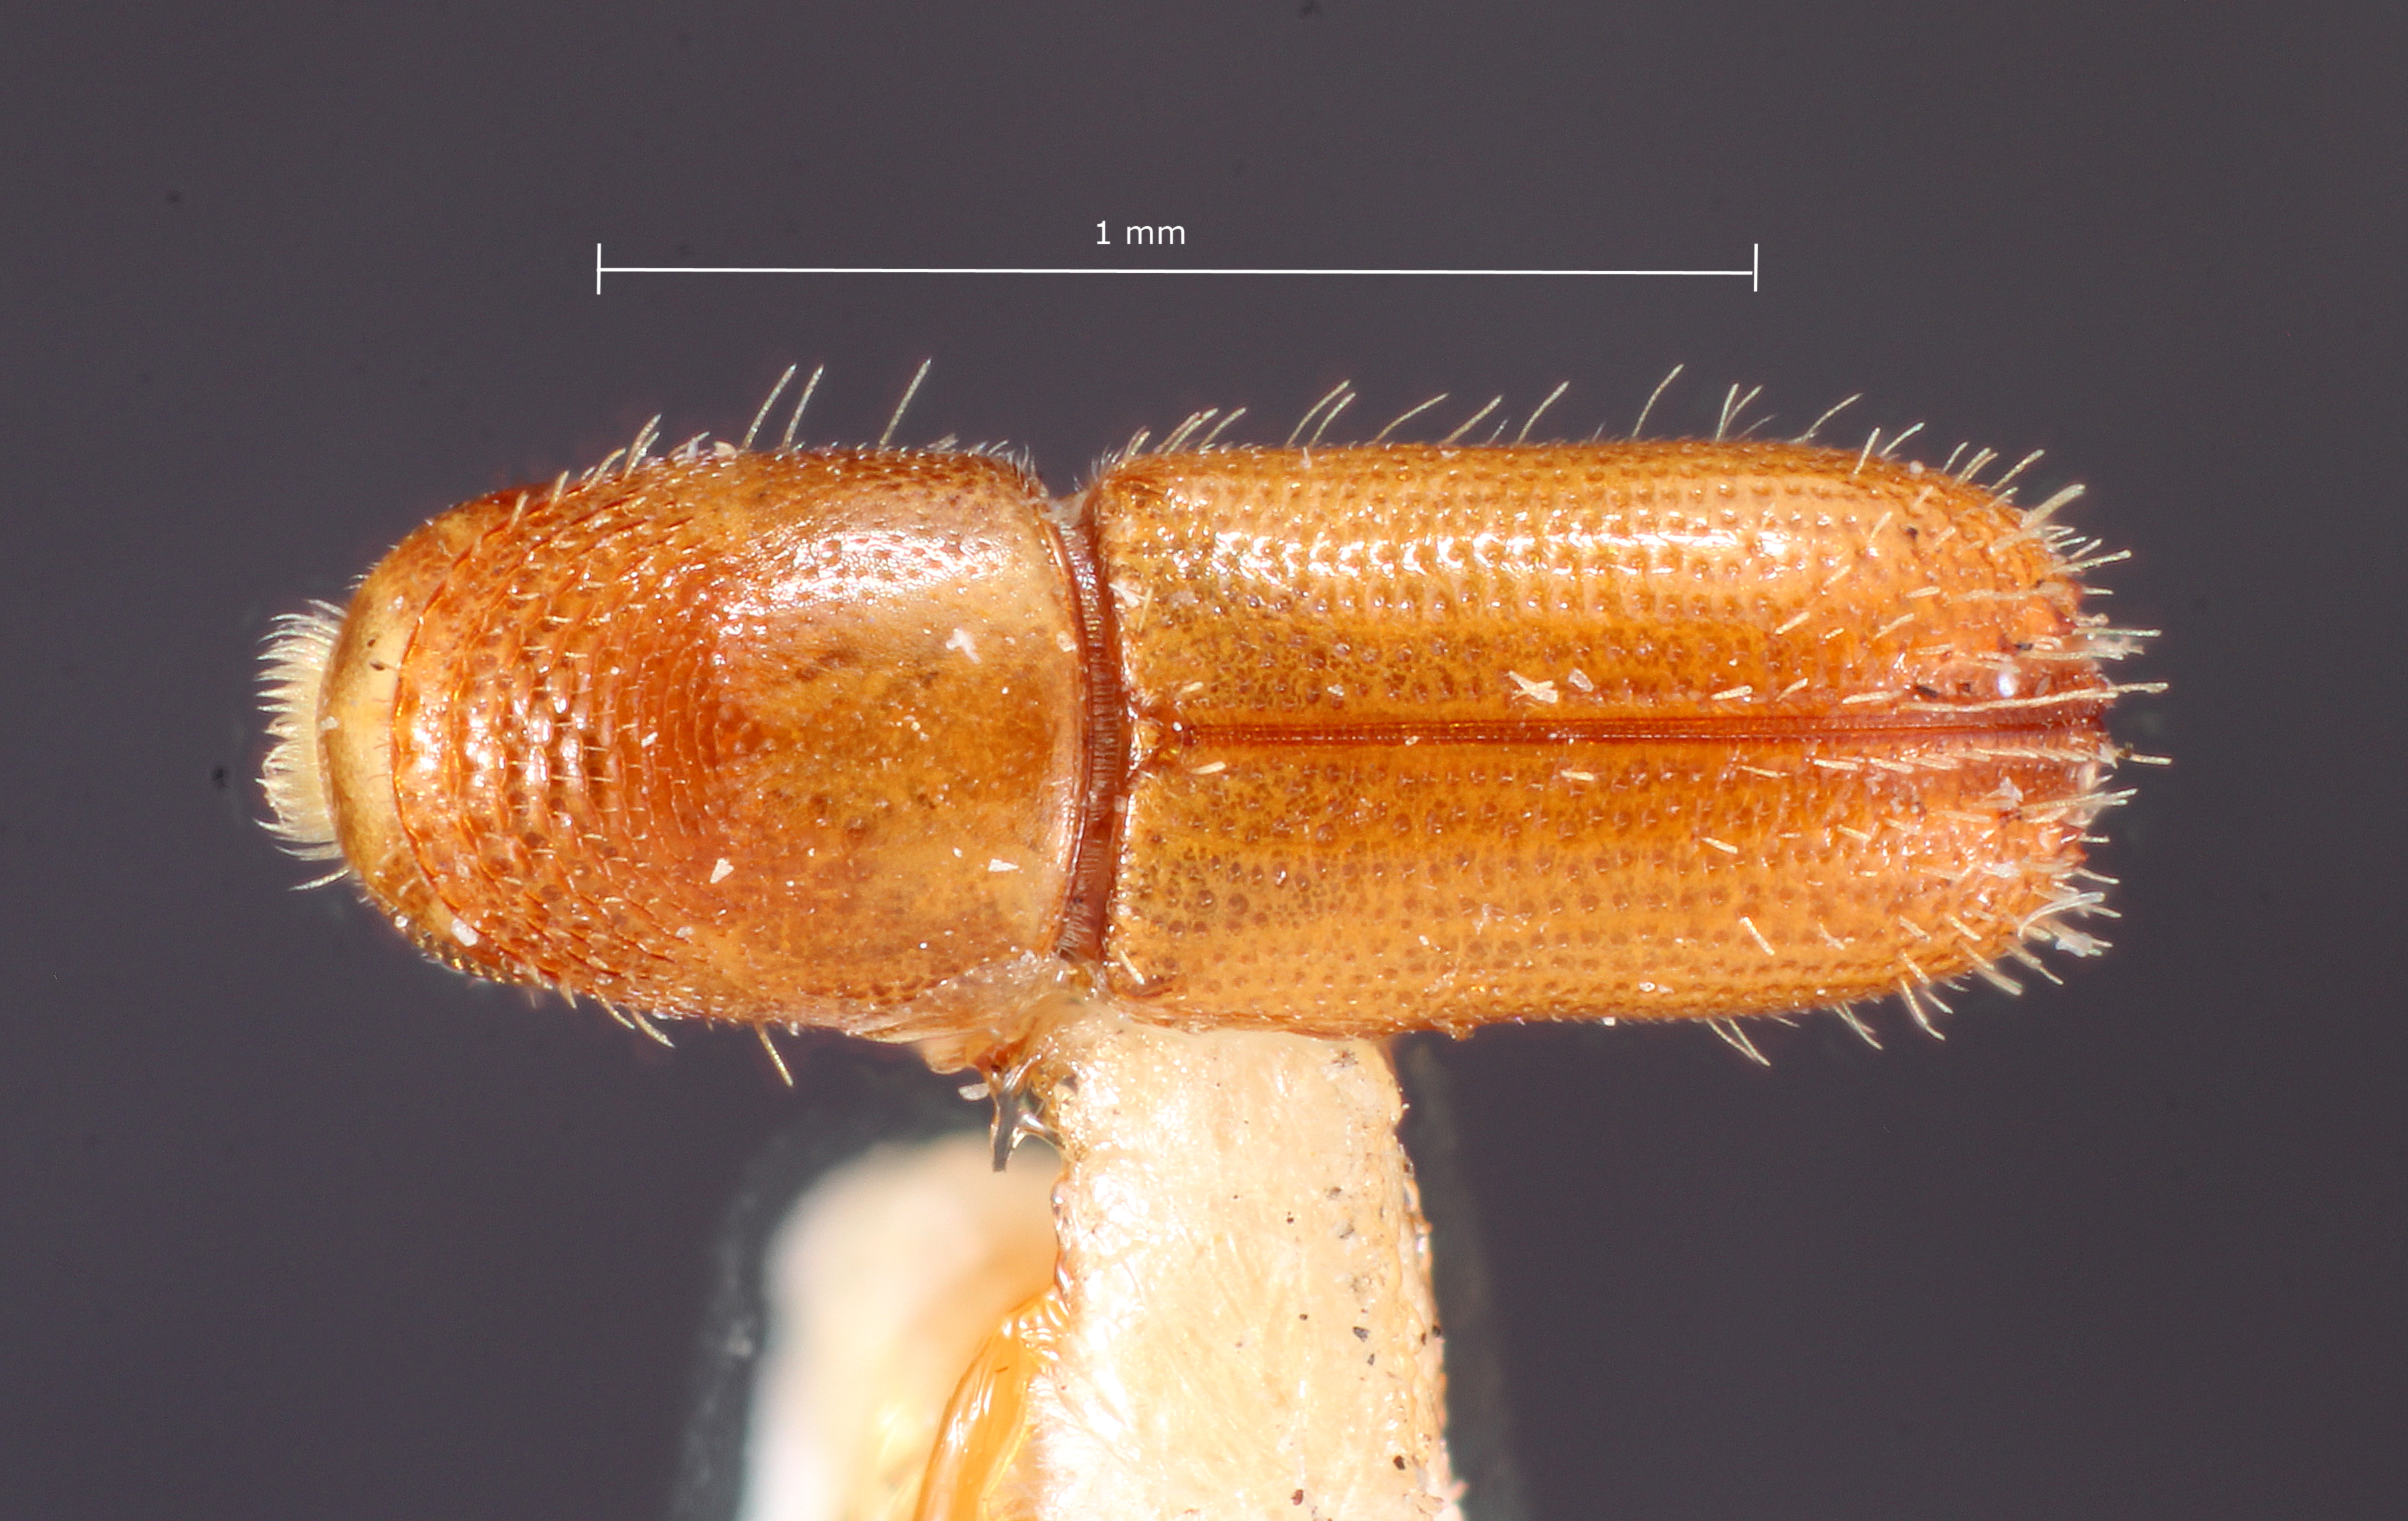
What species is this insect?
Pityophthorus shannoni
